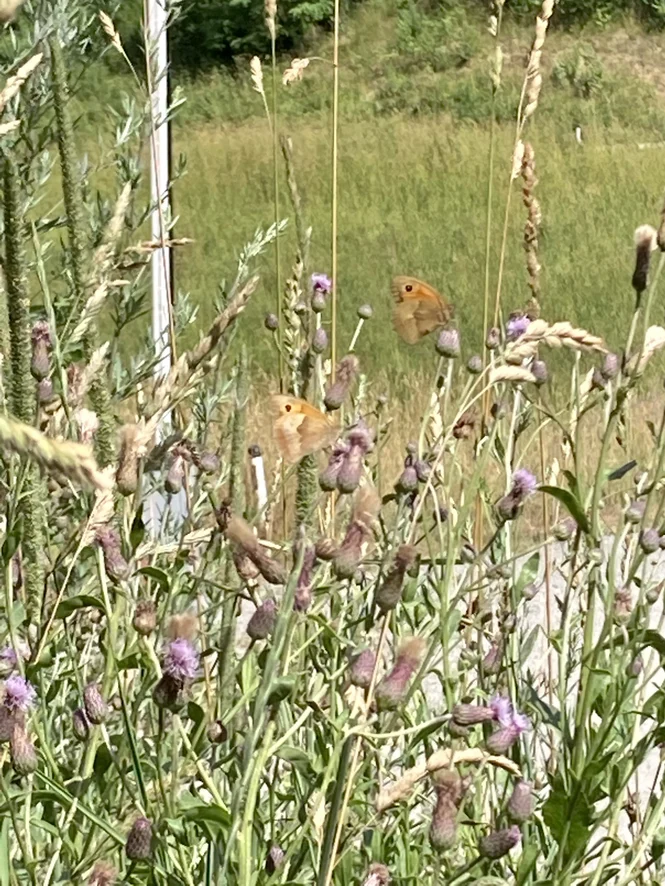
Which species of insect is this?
Maniola jurtina
